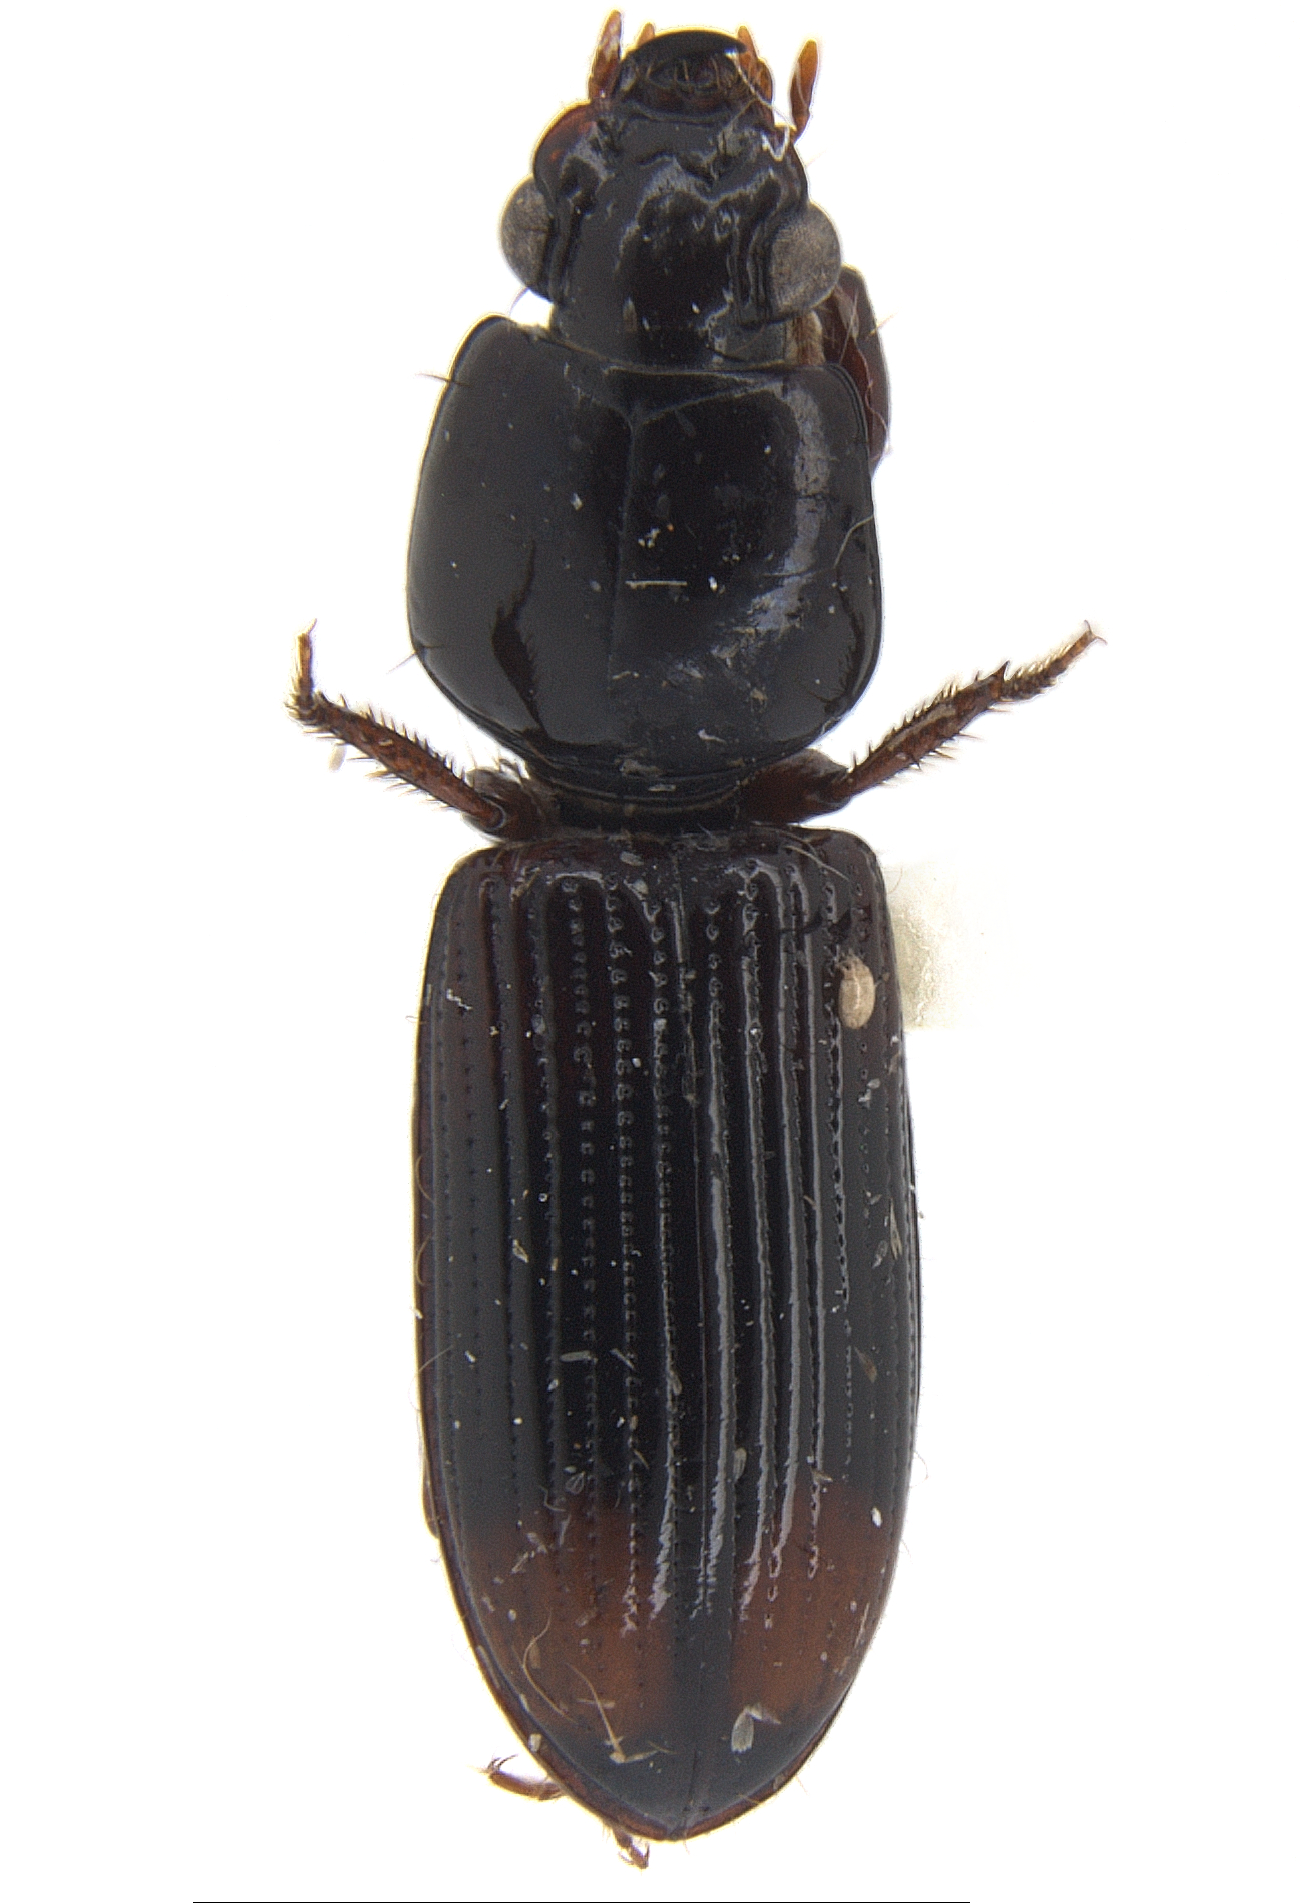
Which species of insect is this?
Paraclivina bipustulata (also Clivina bipustulata)
